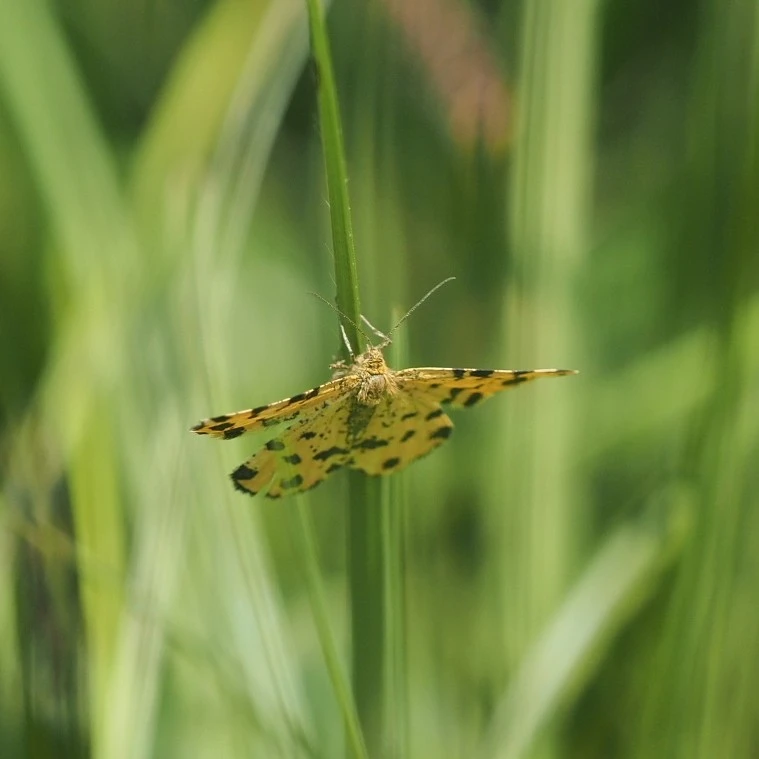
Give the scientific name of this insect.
Pseudopanthera macularia
